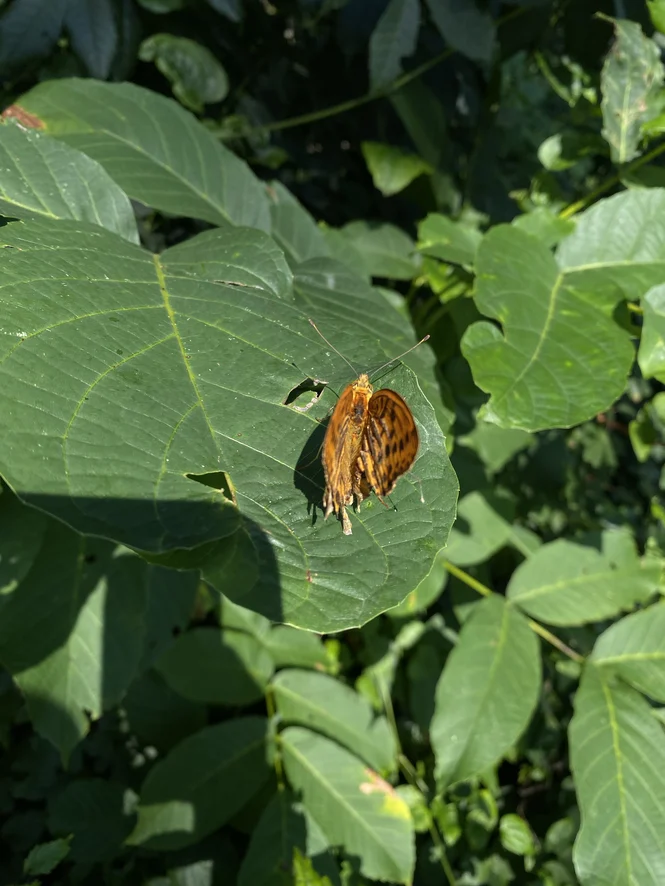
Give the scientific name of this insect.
Argynnis paphia
